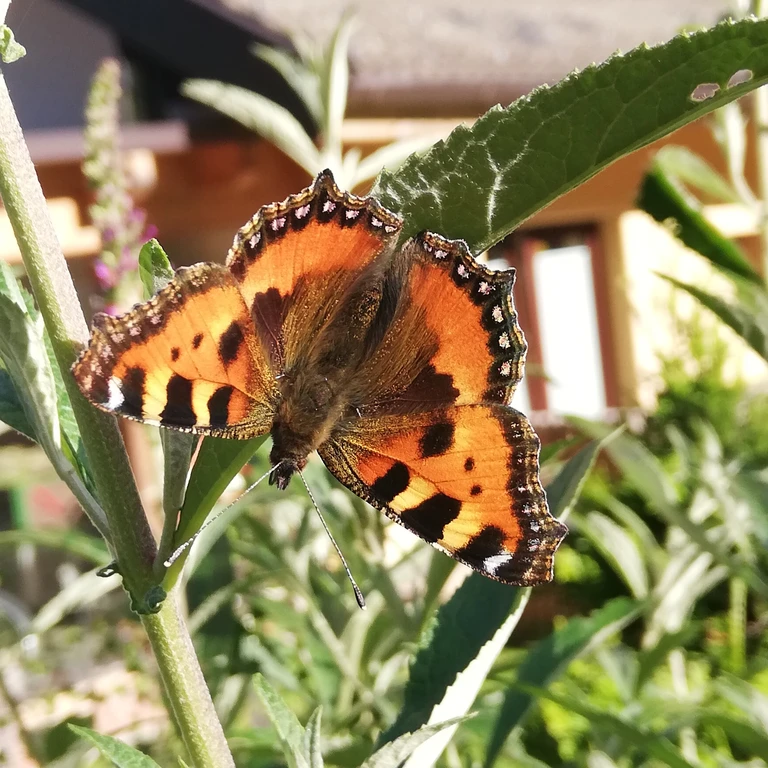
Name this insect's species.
Aglais urticae
